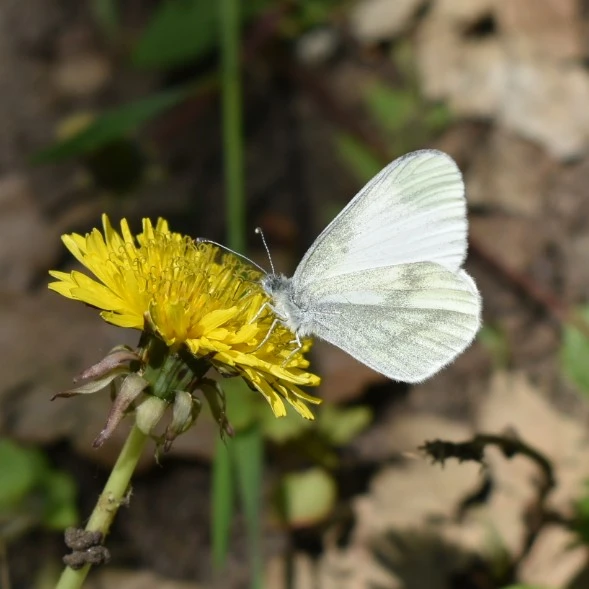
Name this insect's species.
Leptidea sinapis/juvernica
